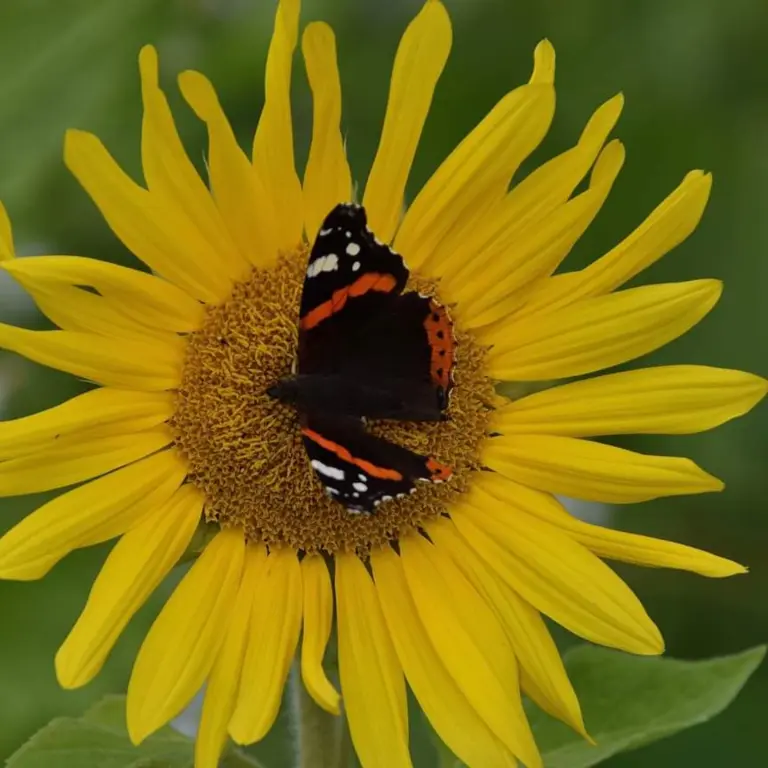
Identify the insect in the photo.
Vanessa atalanta
